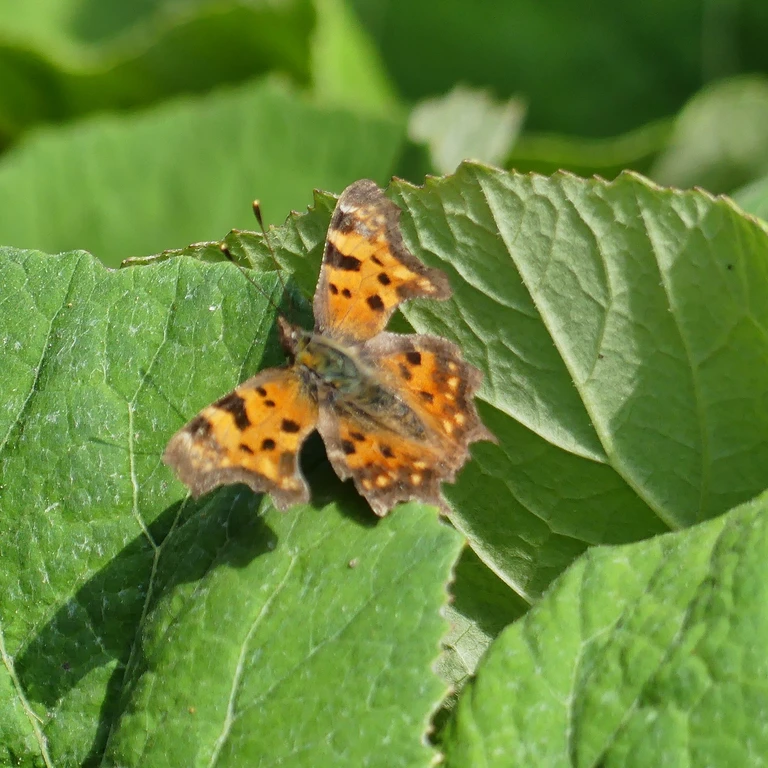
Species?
Polygonia c-album
